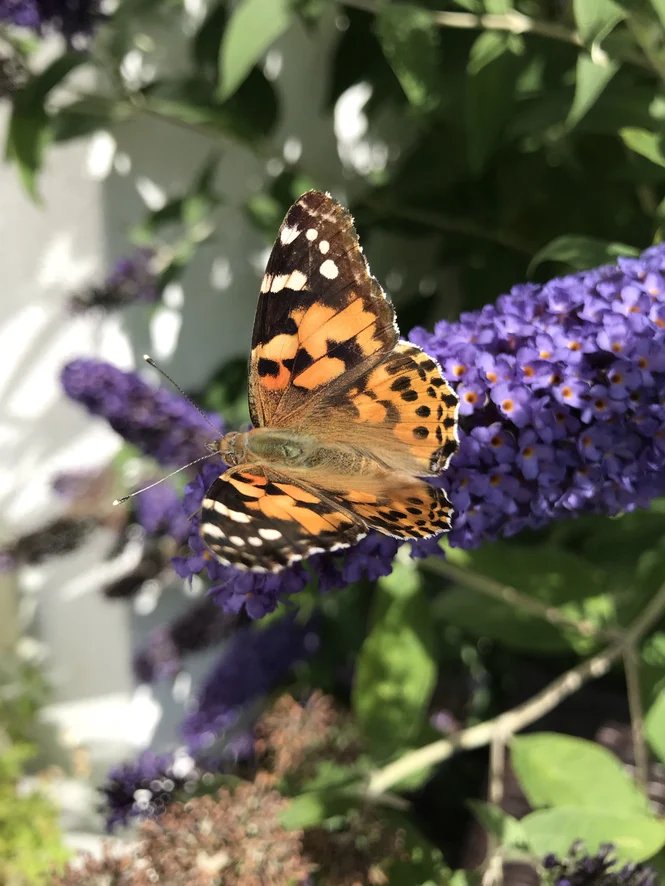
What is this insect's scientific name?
Vanessa cardui
